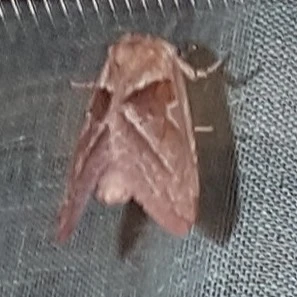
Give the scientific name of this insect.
Triodia sylvina
